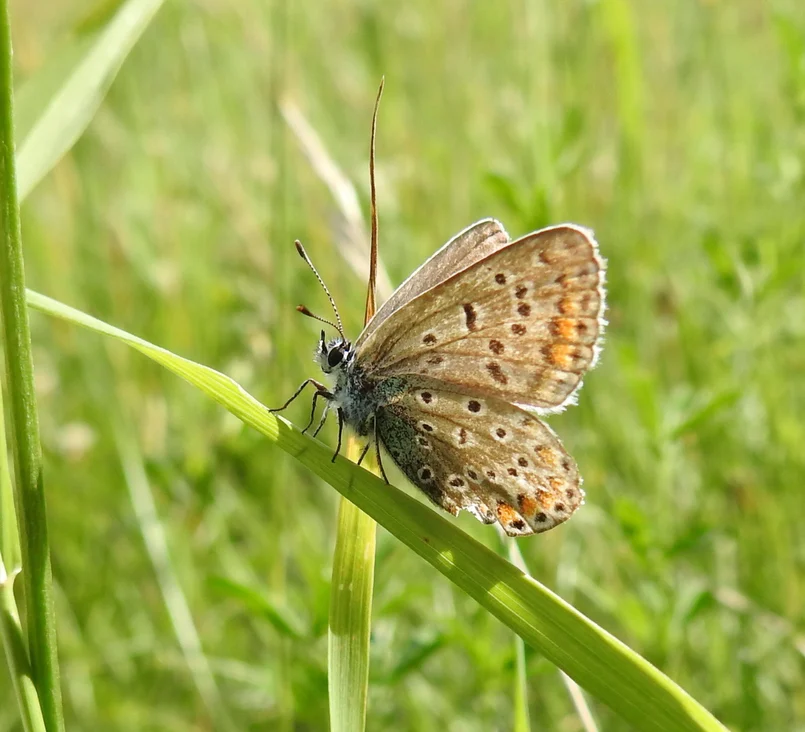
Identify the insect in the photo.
Polyommatus icarus
